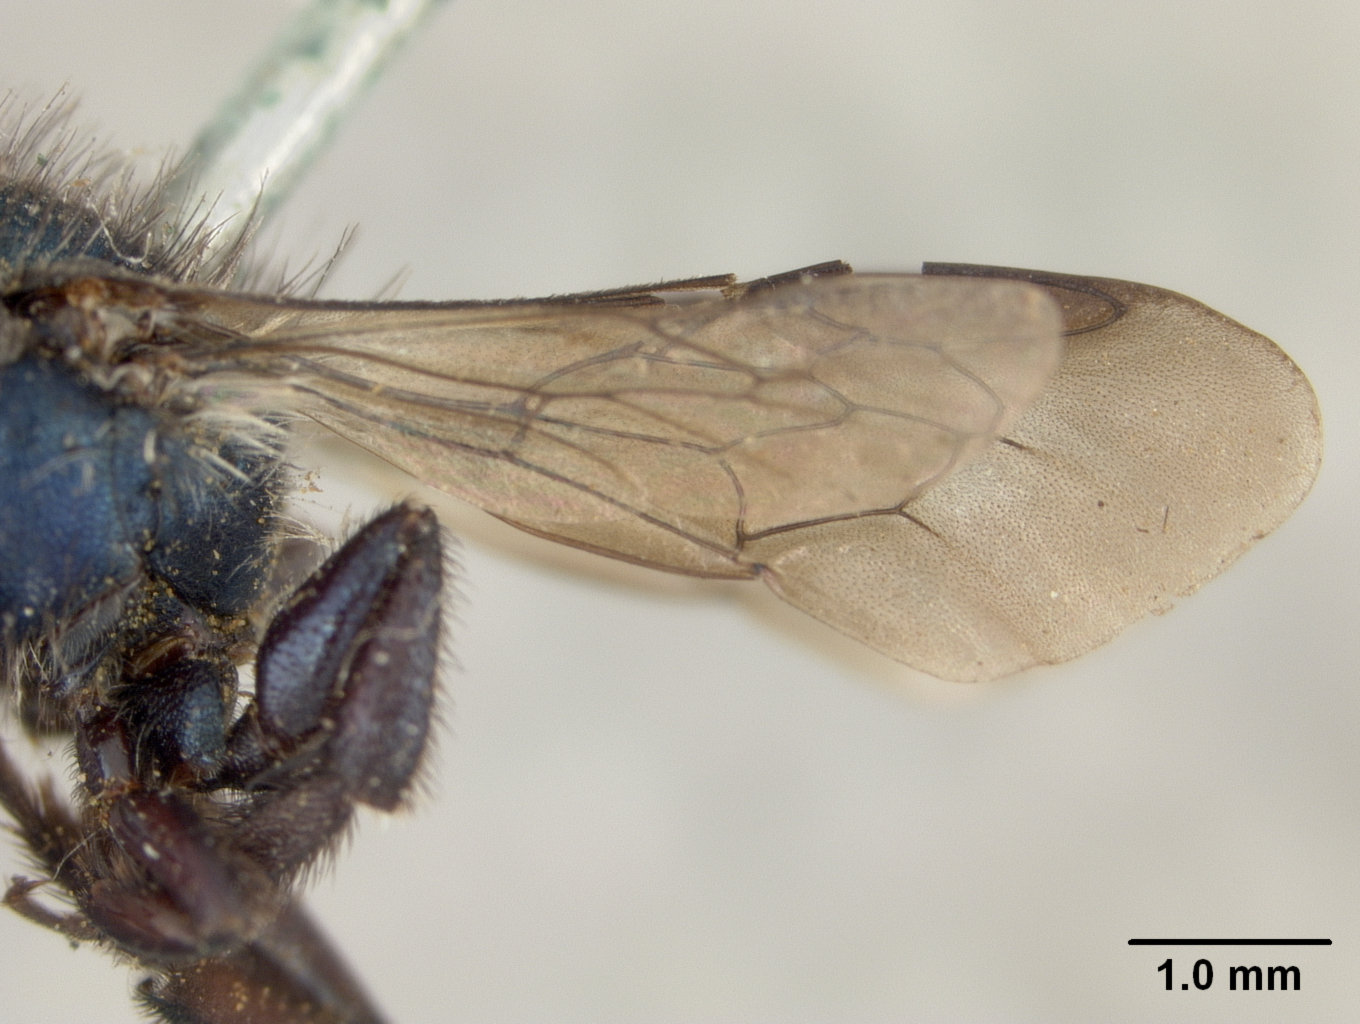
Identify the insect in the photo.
Osmia tristella
